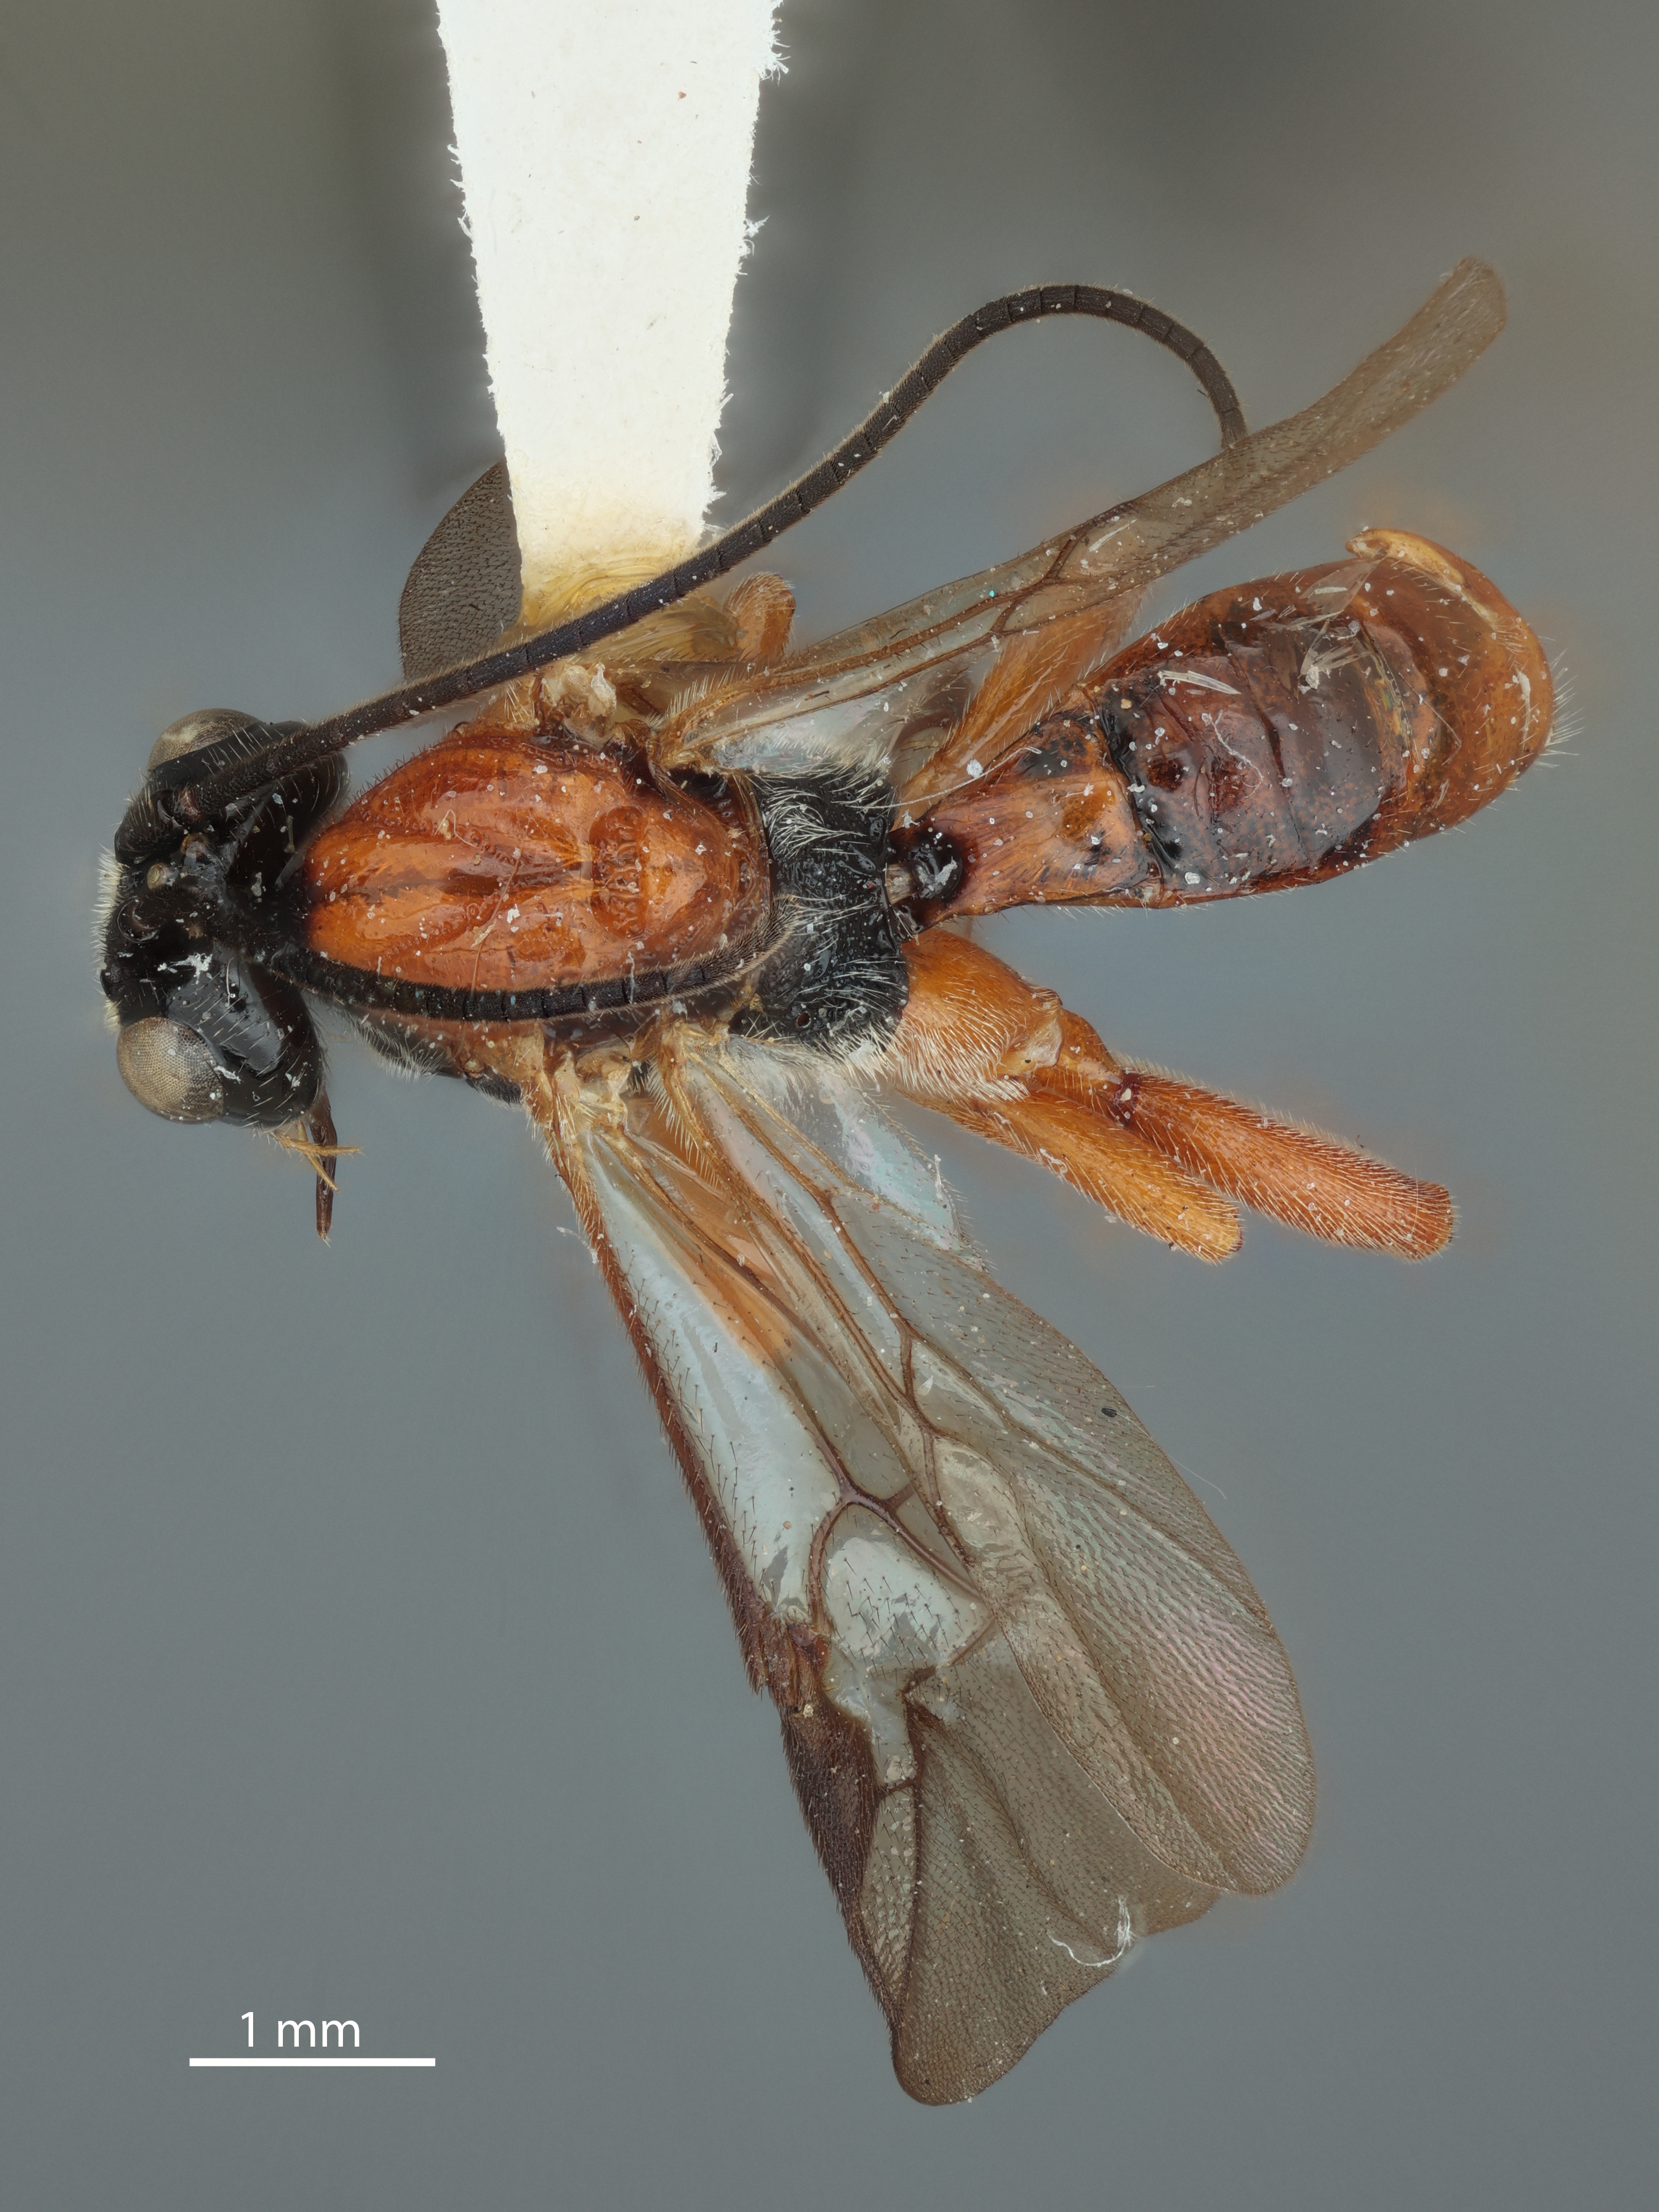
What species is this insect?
Agathirsia armandi
